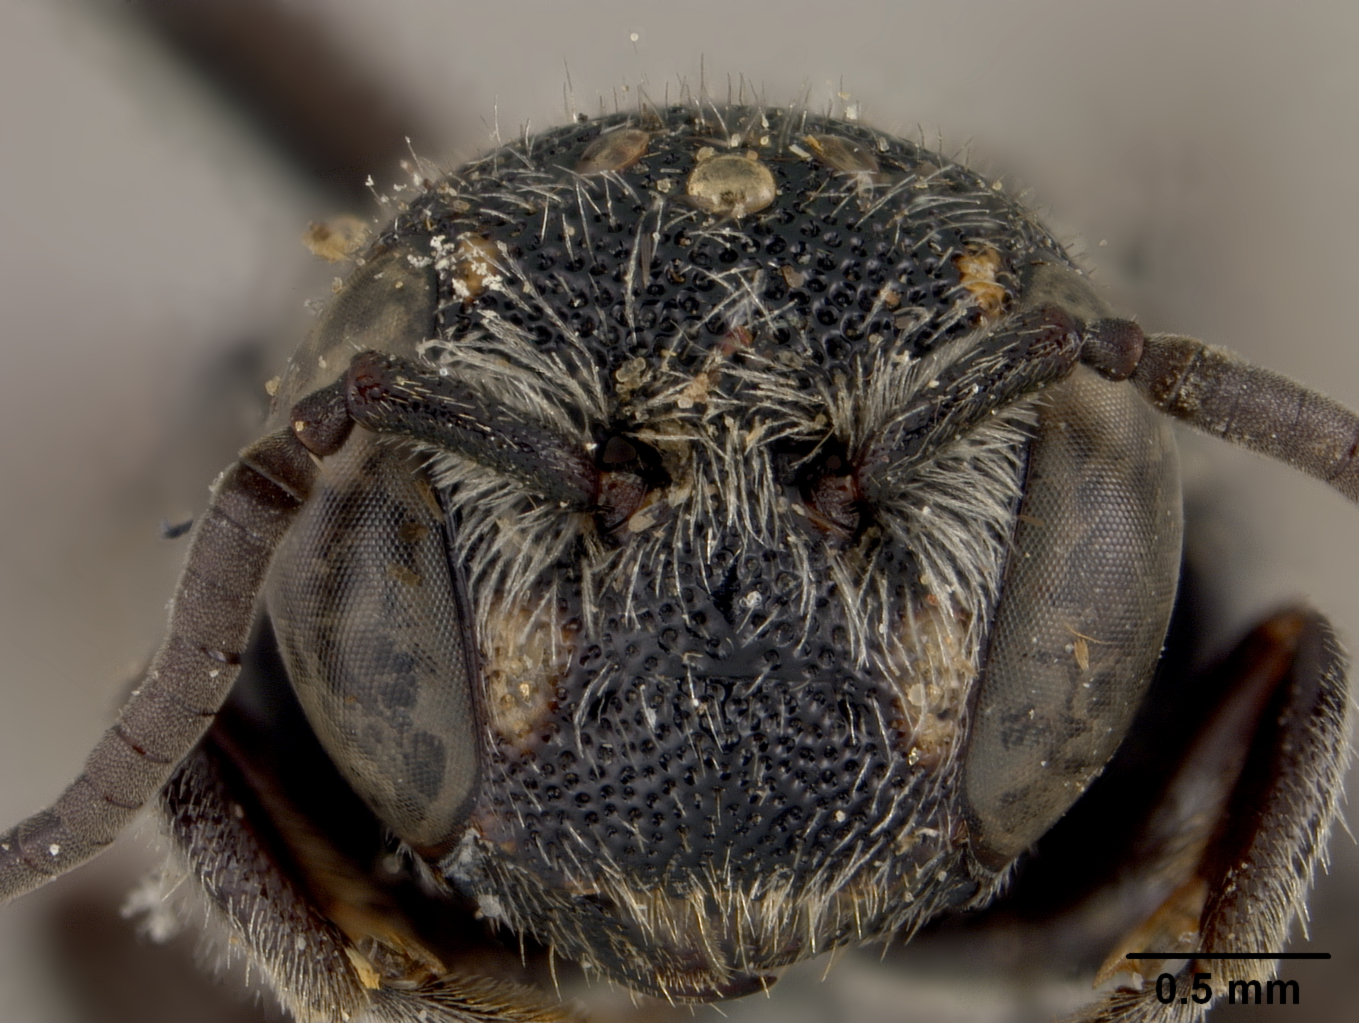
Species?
Stelis vidalesi
